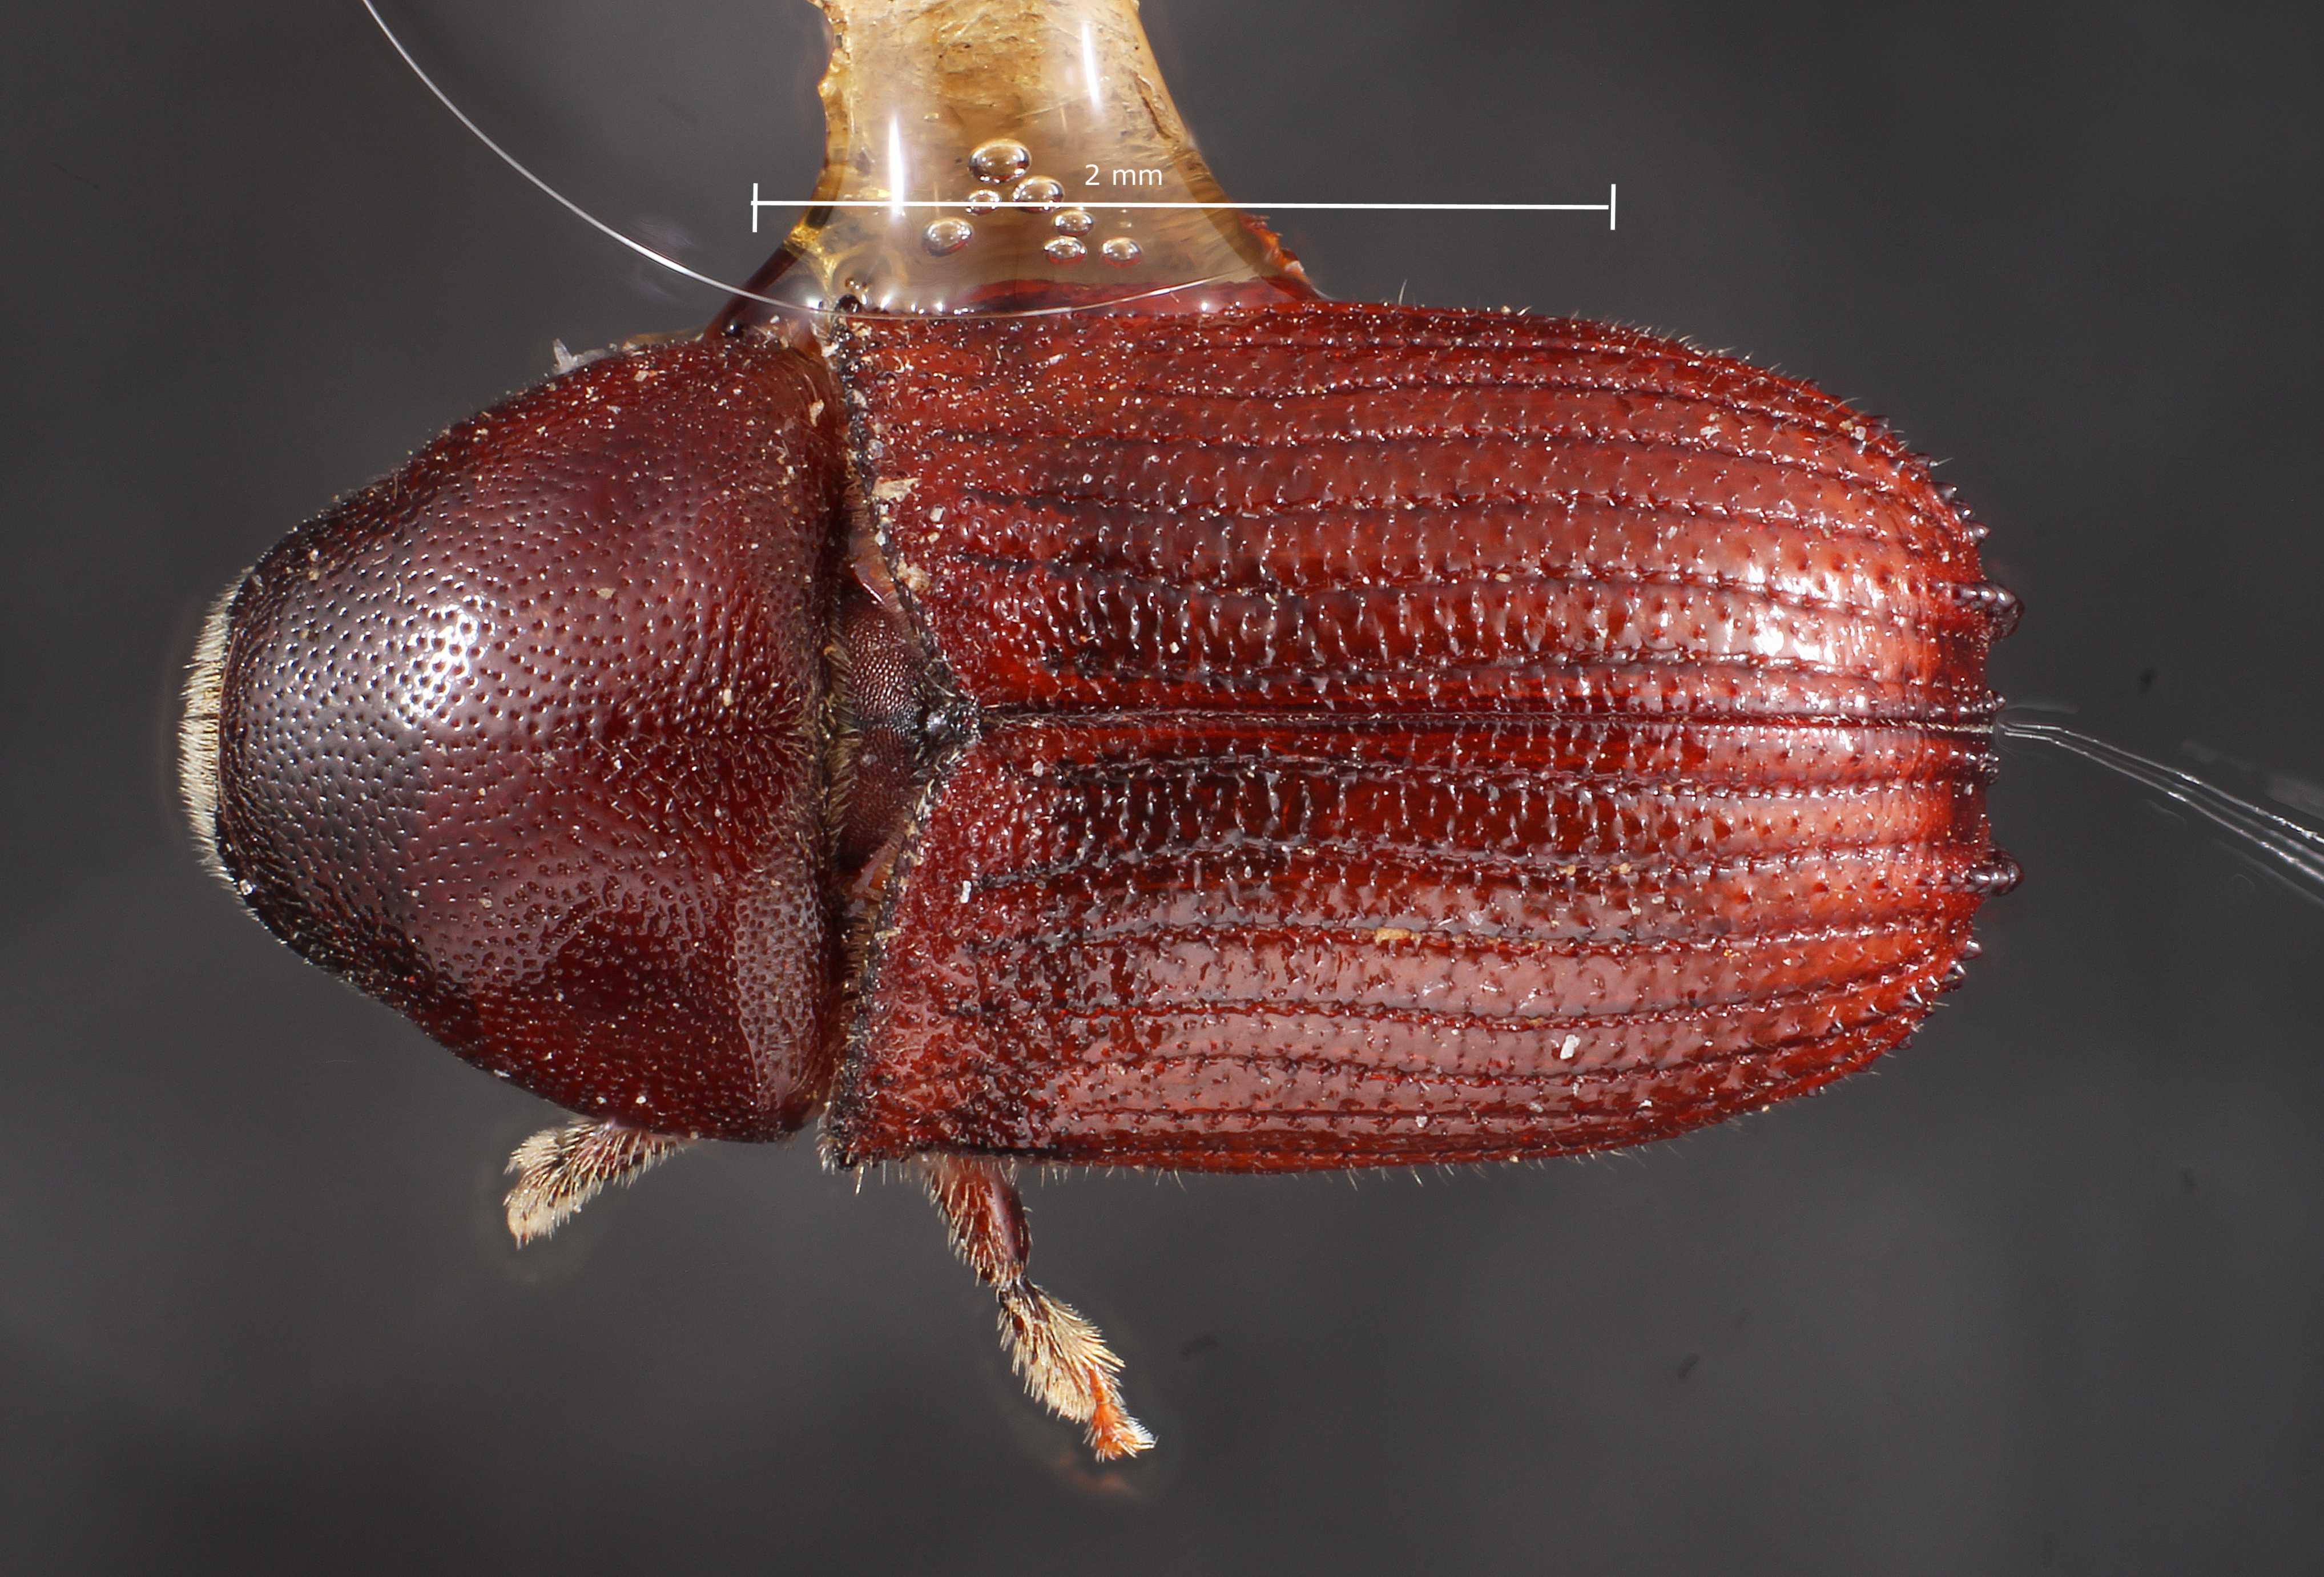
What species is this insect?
Phloeosinus sequoiae
